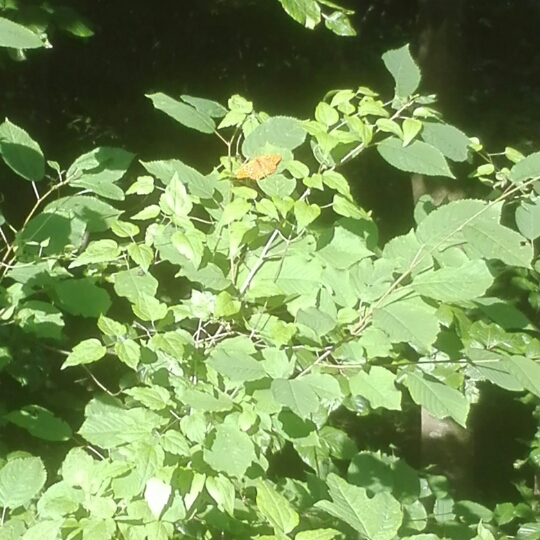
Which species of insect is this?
Argynnis paphia
